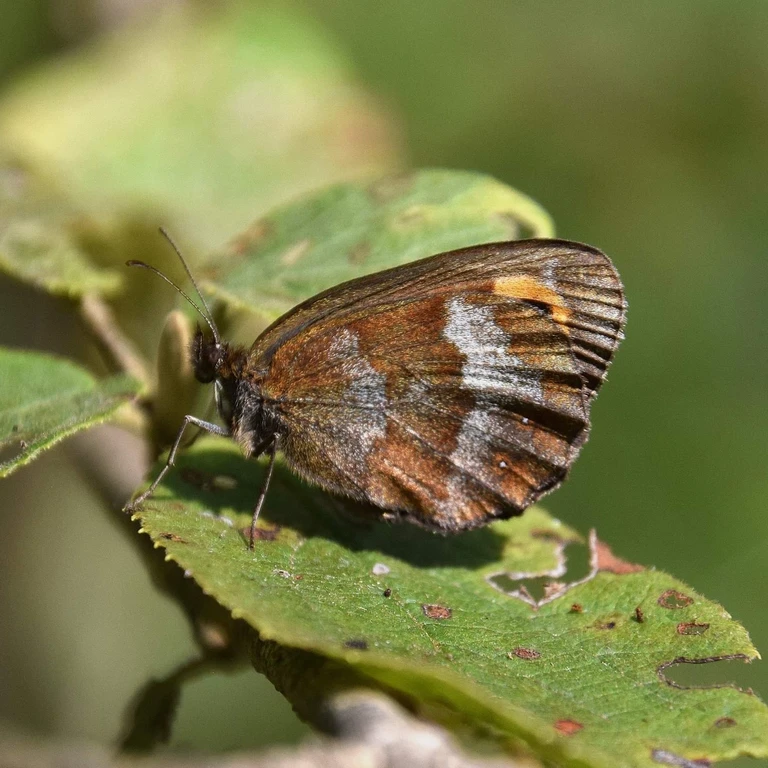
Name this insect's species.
Erebia aethiops
